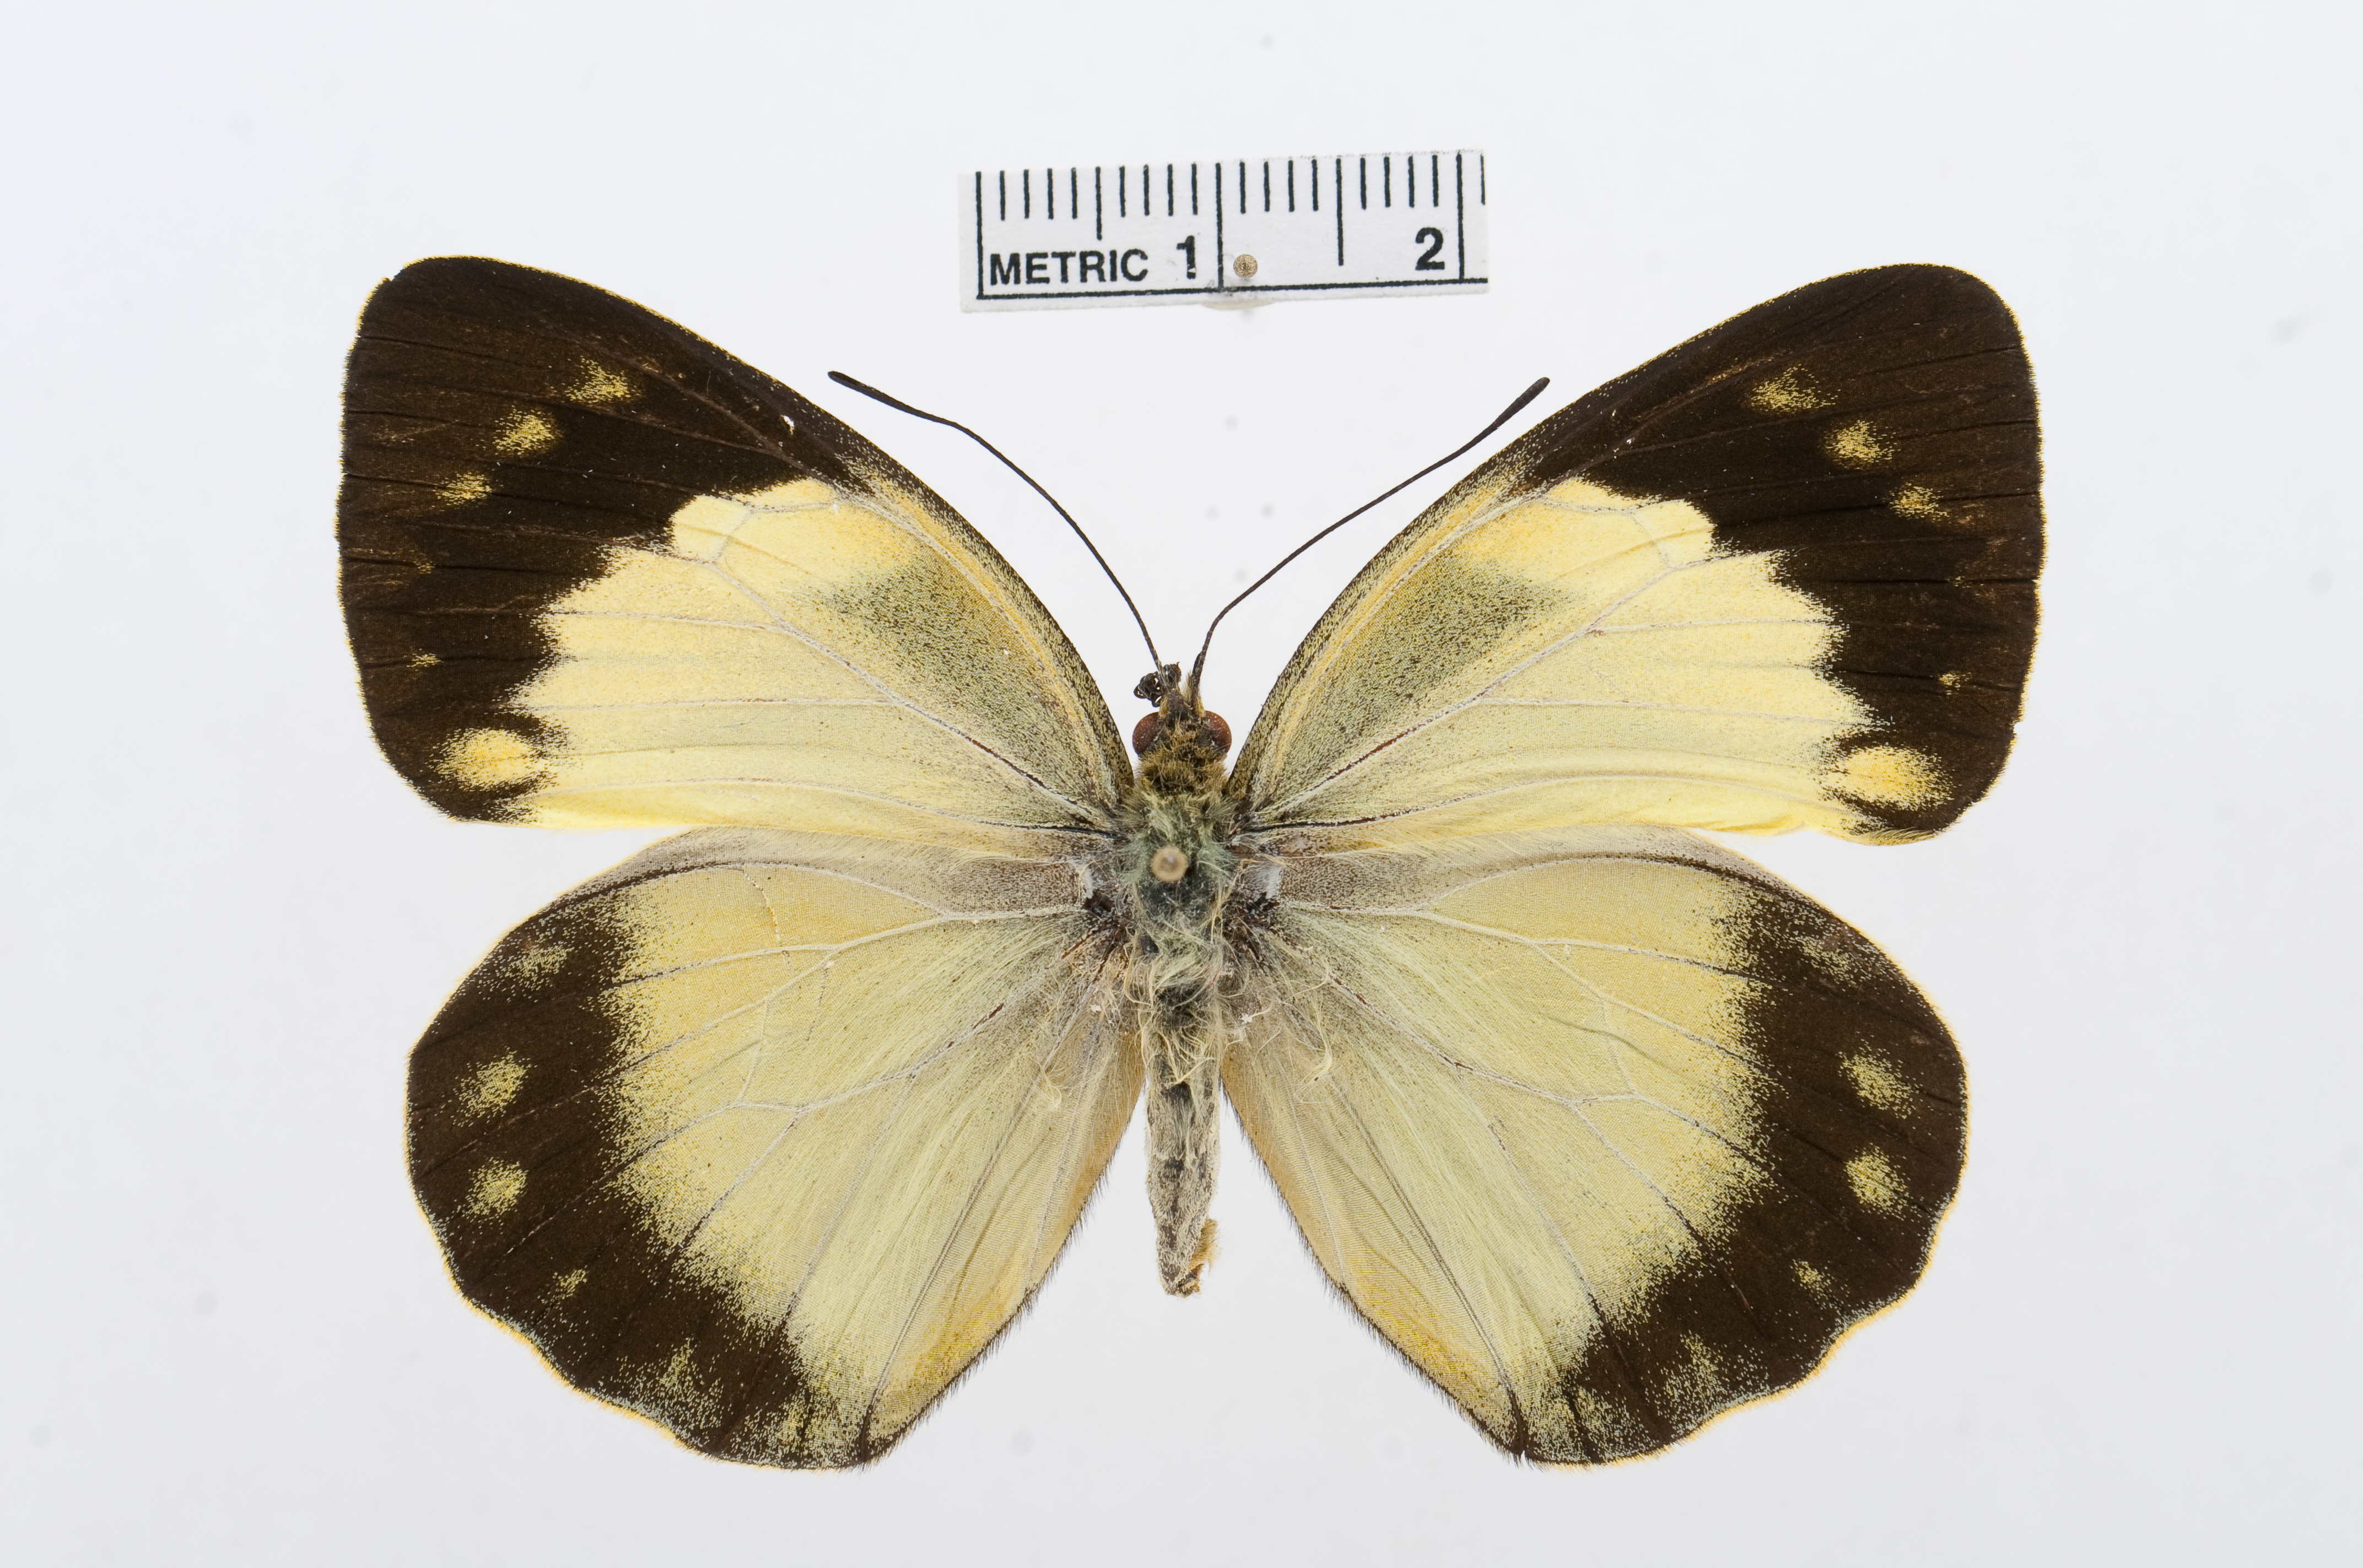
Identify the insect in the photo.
Delias levicki
